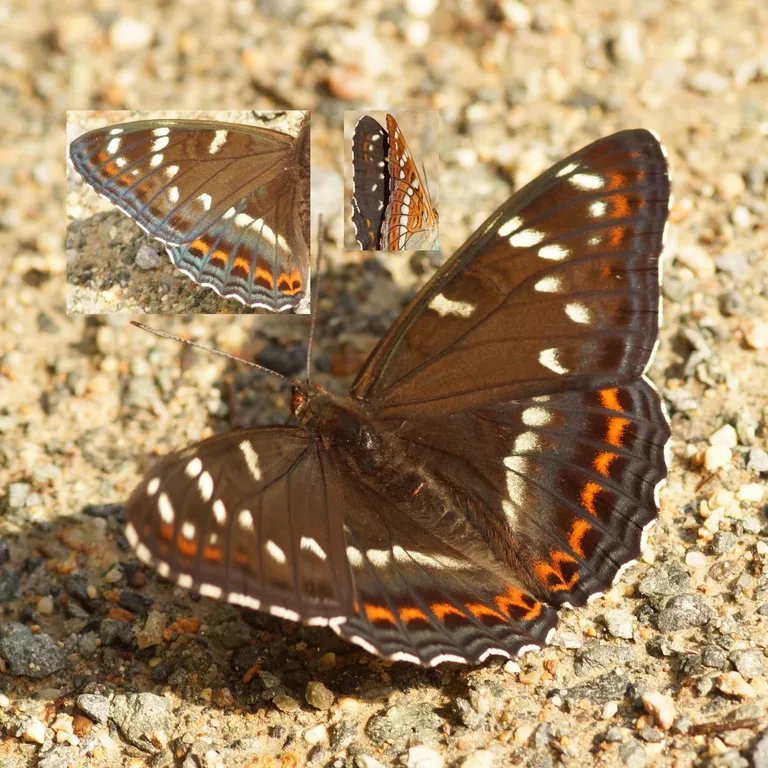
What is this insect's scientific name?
Limenitis populi
